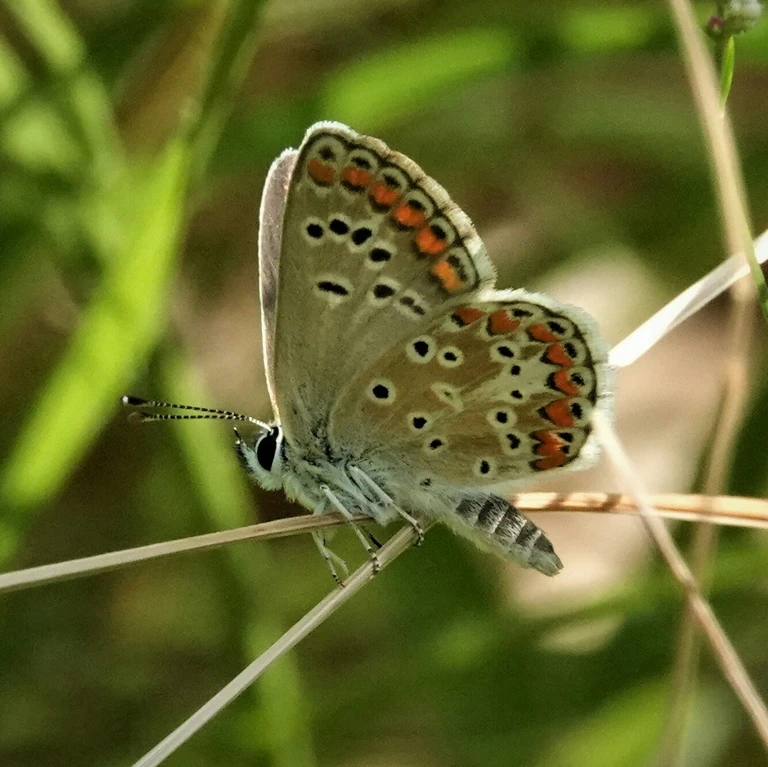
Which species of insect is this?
Aricia agestis/artaxerxes
